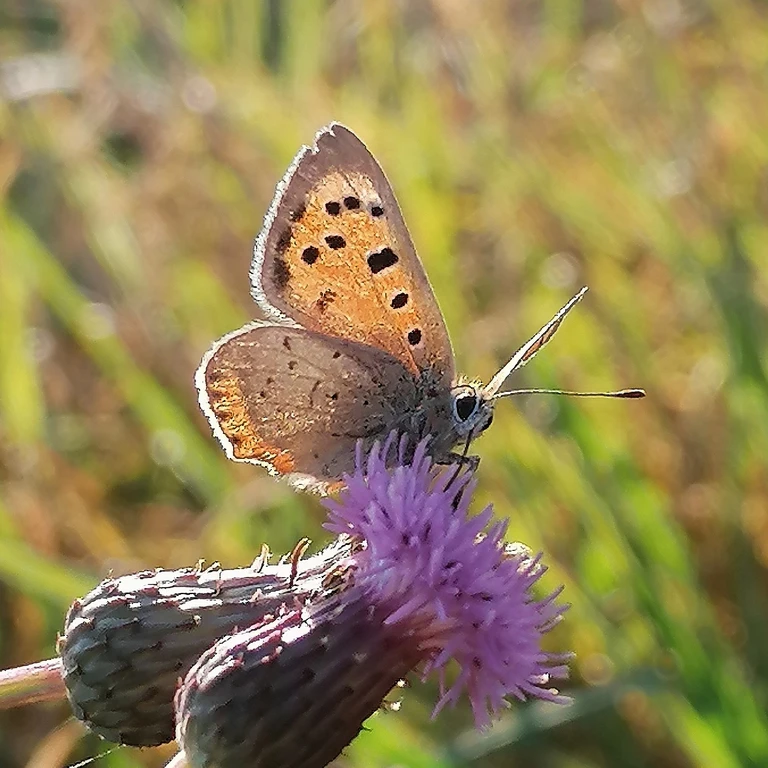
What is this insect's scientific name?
Lycaena phlaeas
